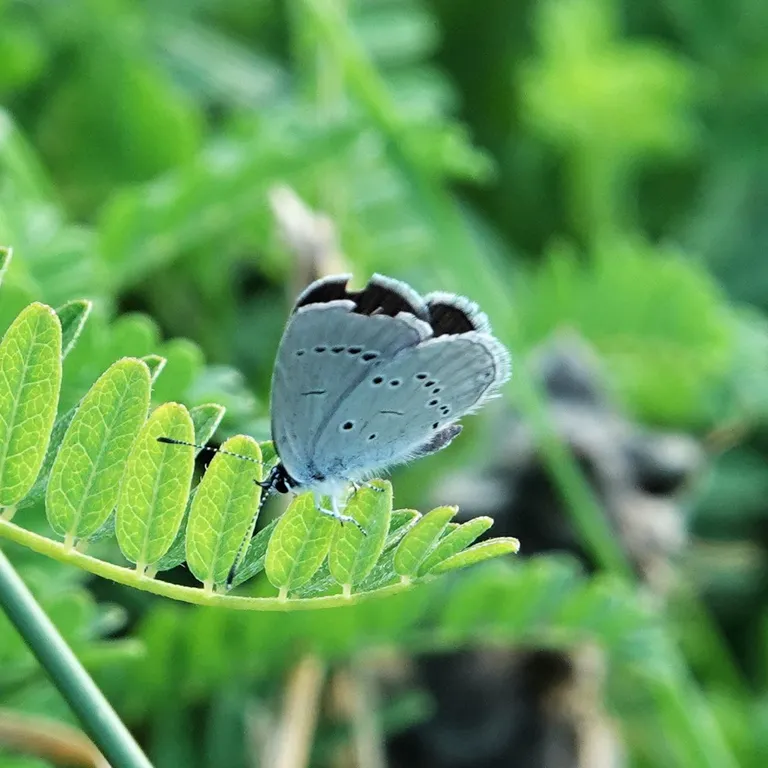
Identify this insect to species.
Cupido minimus
